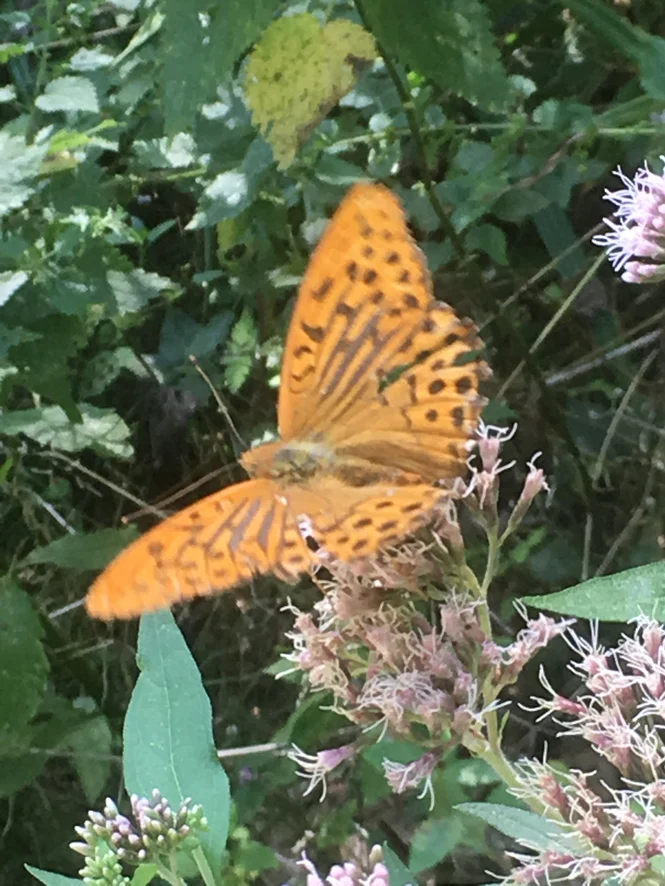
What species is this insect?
Argynnis paphia
